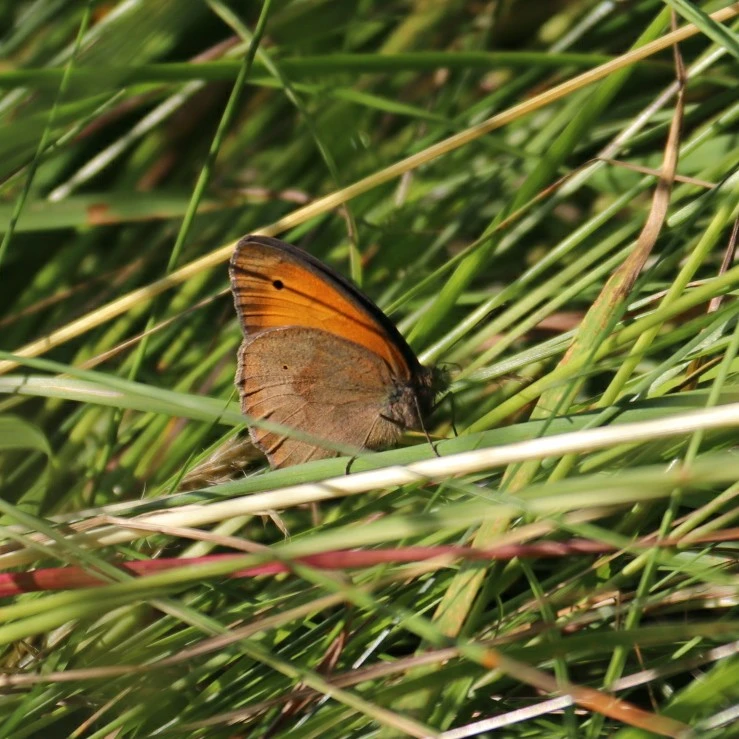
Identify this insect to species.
Maniola jurtina
